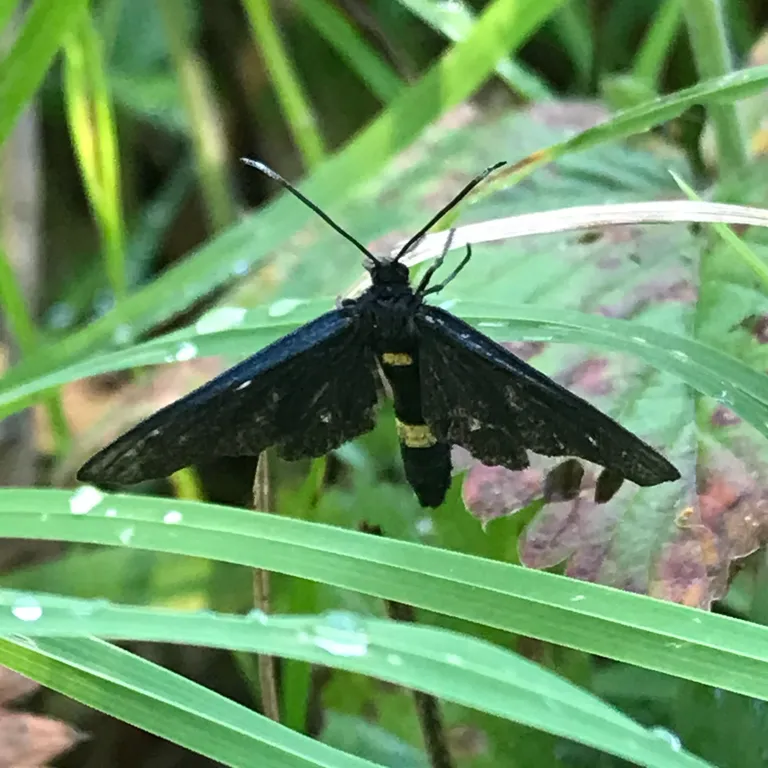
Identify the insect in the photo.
Amata phegea
